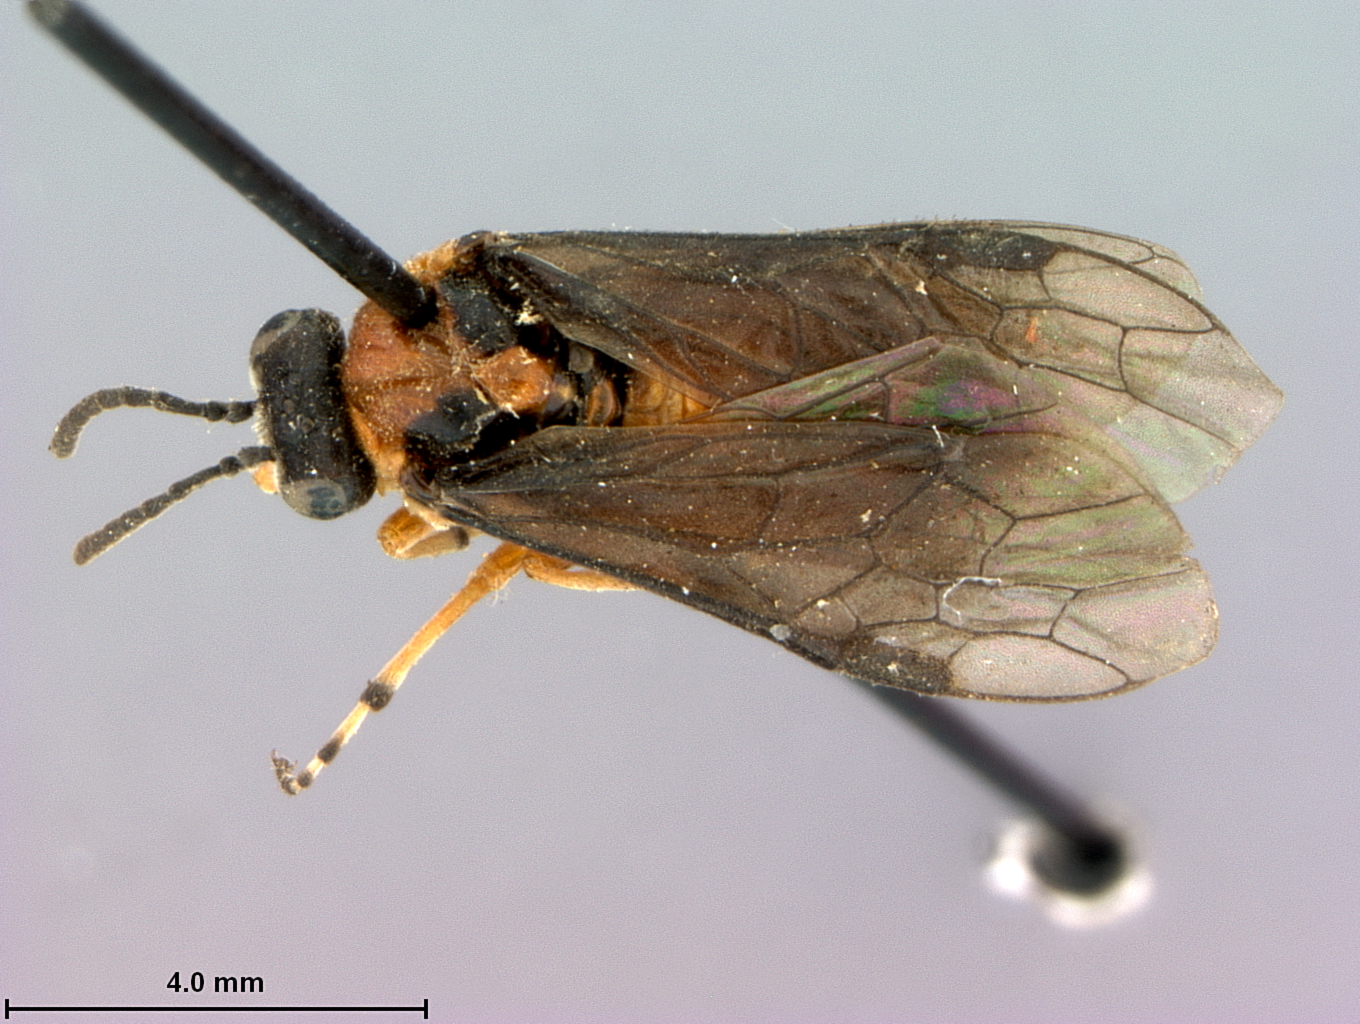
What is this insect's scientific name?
Athalia spinarum
